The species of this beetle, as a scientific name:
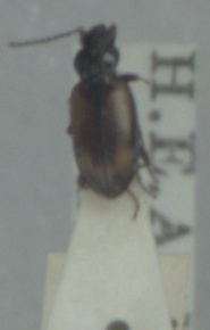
Bembidion femoratum
